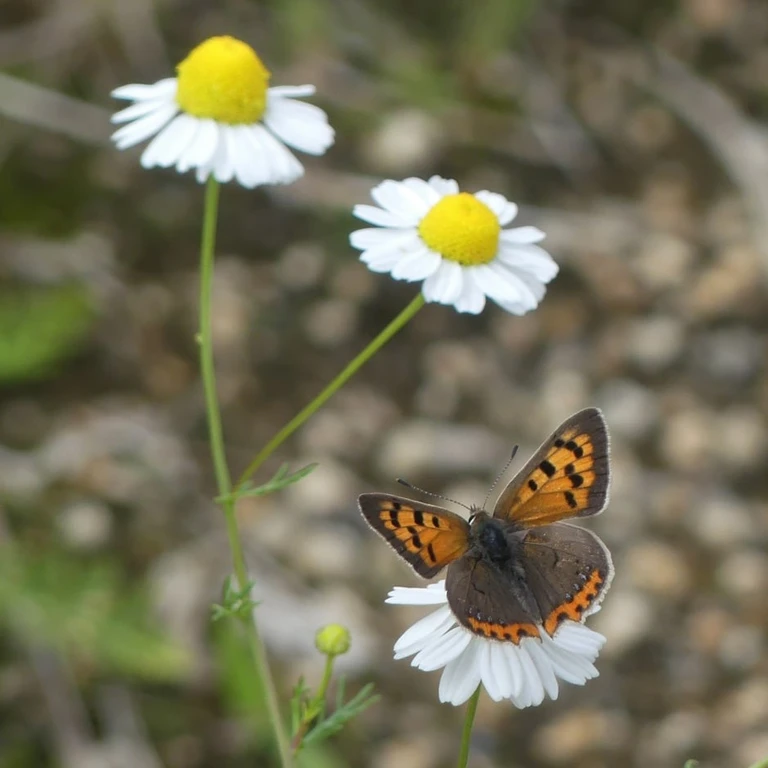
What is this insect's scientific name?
Lycaena phlaeas
